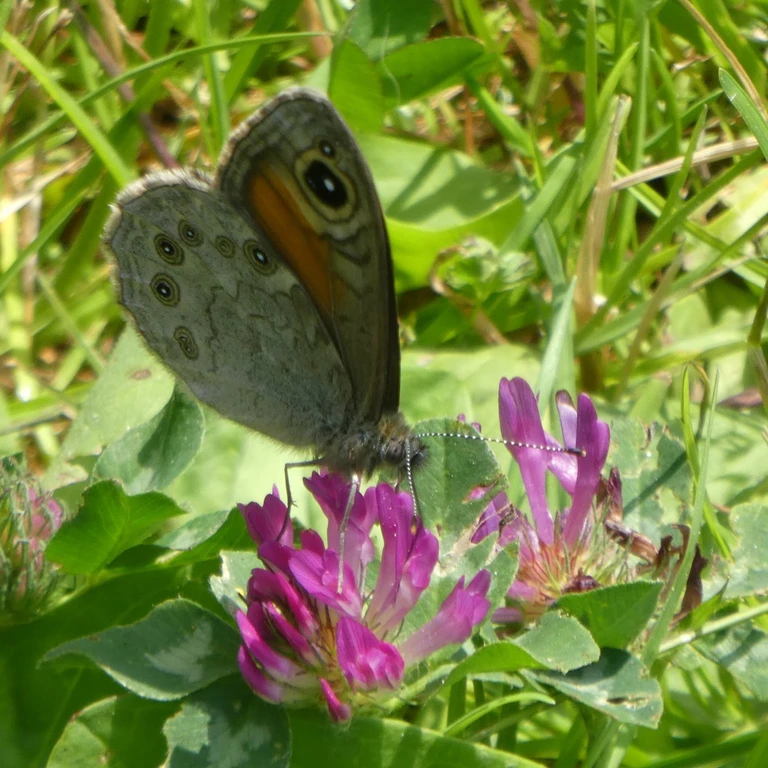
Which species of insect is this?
Lasiommata maera (also Pararge maera)
